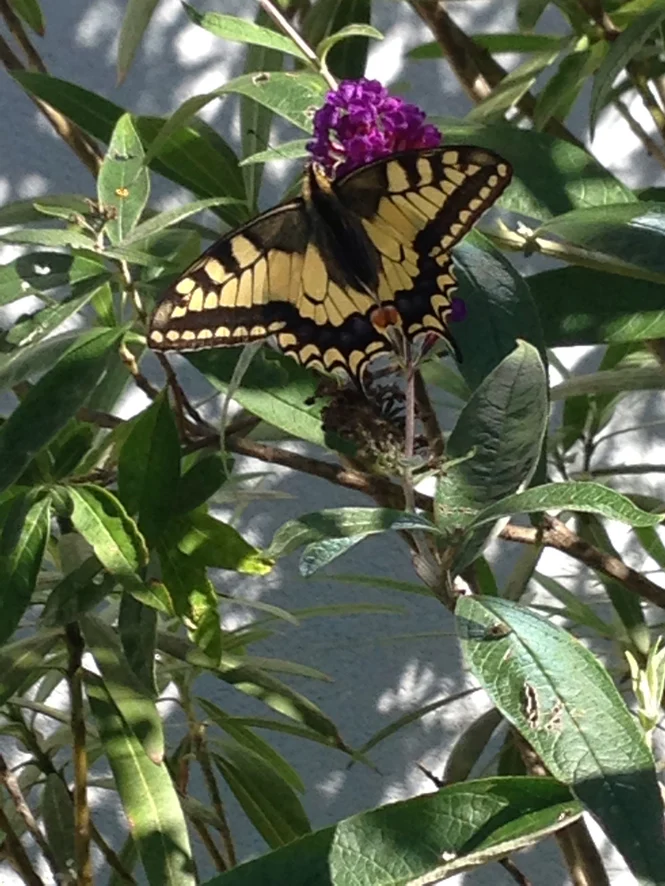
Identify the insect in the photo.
Papilio machaon
